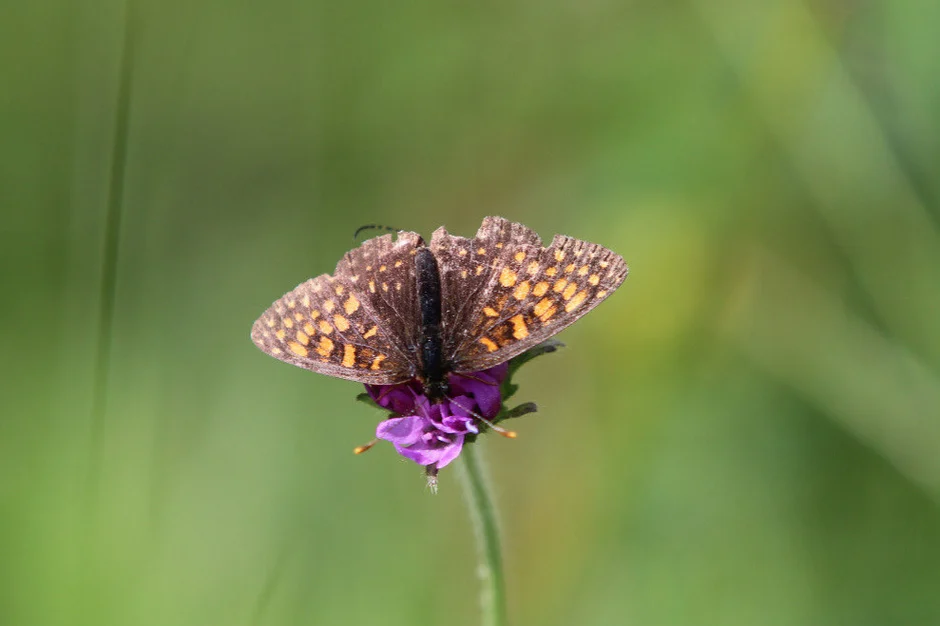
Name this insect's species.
Melitaea diamina
